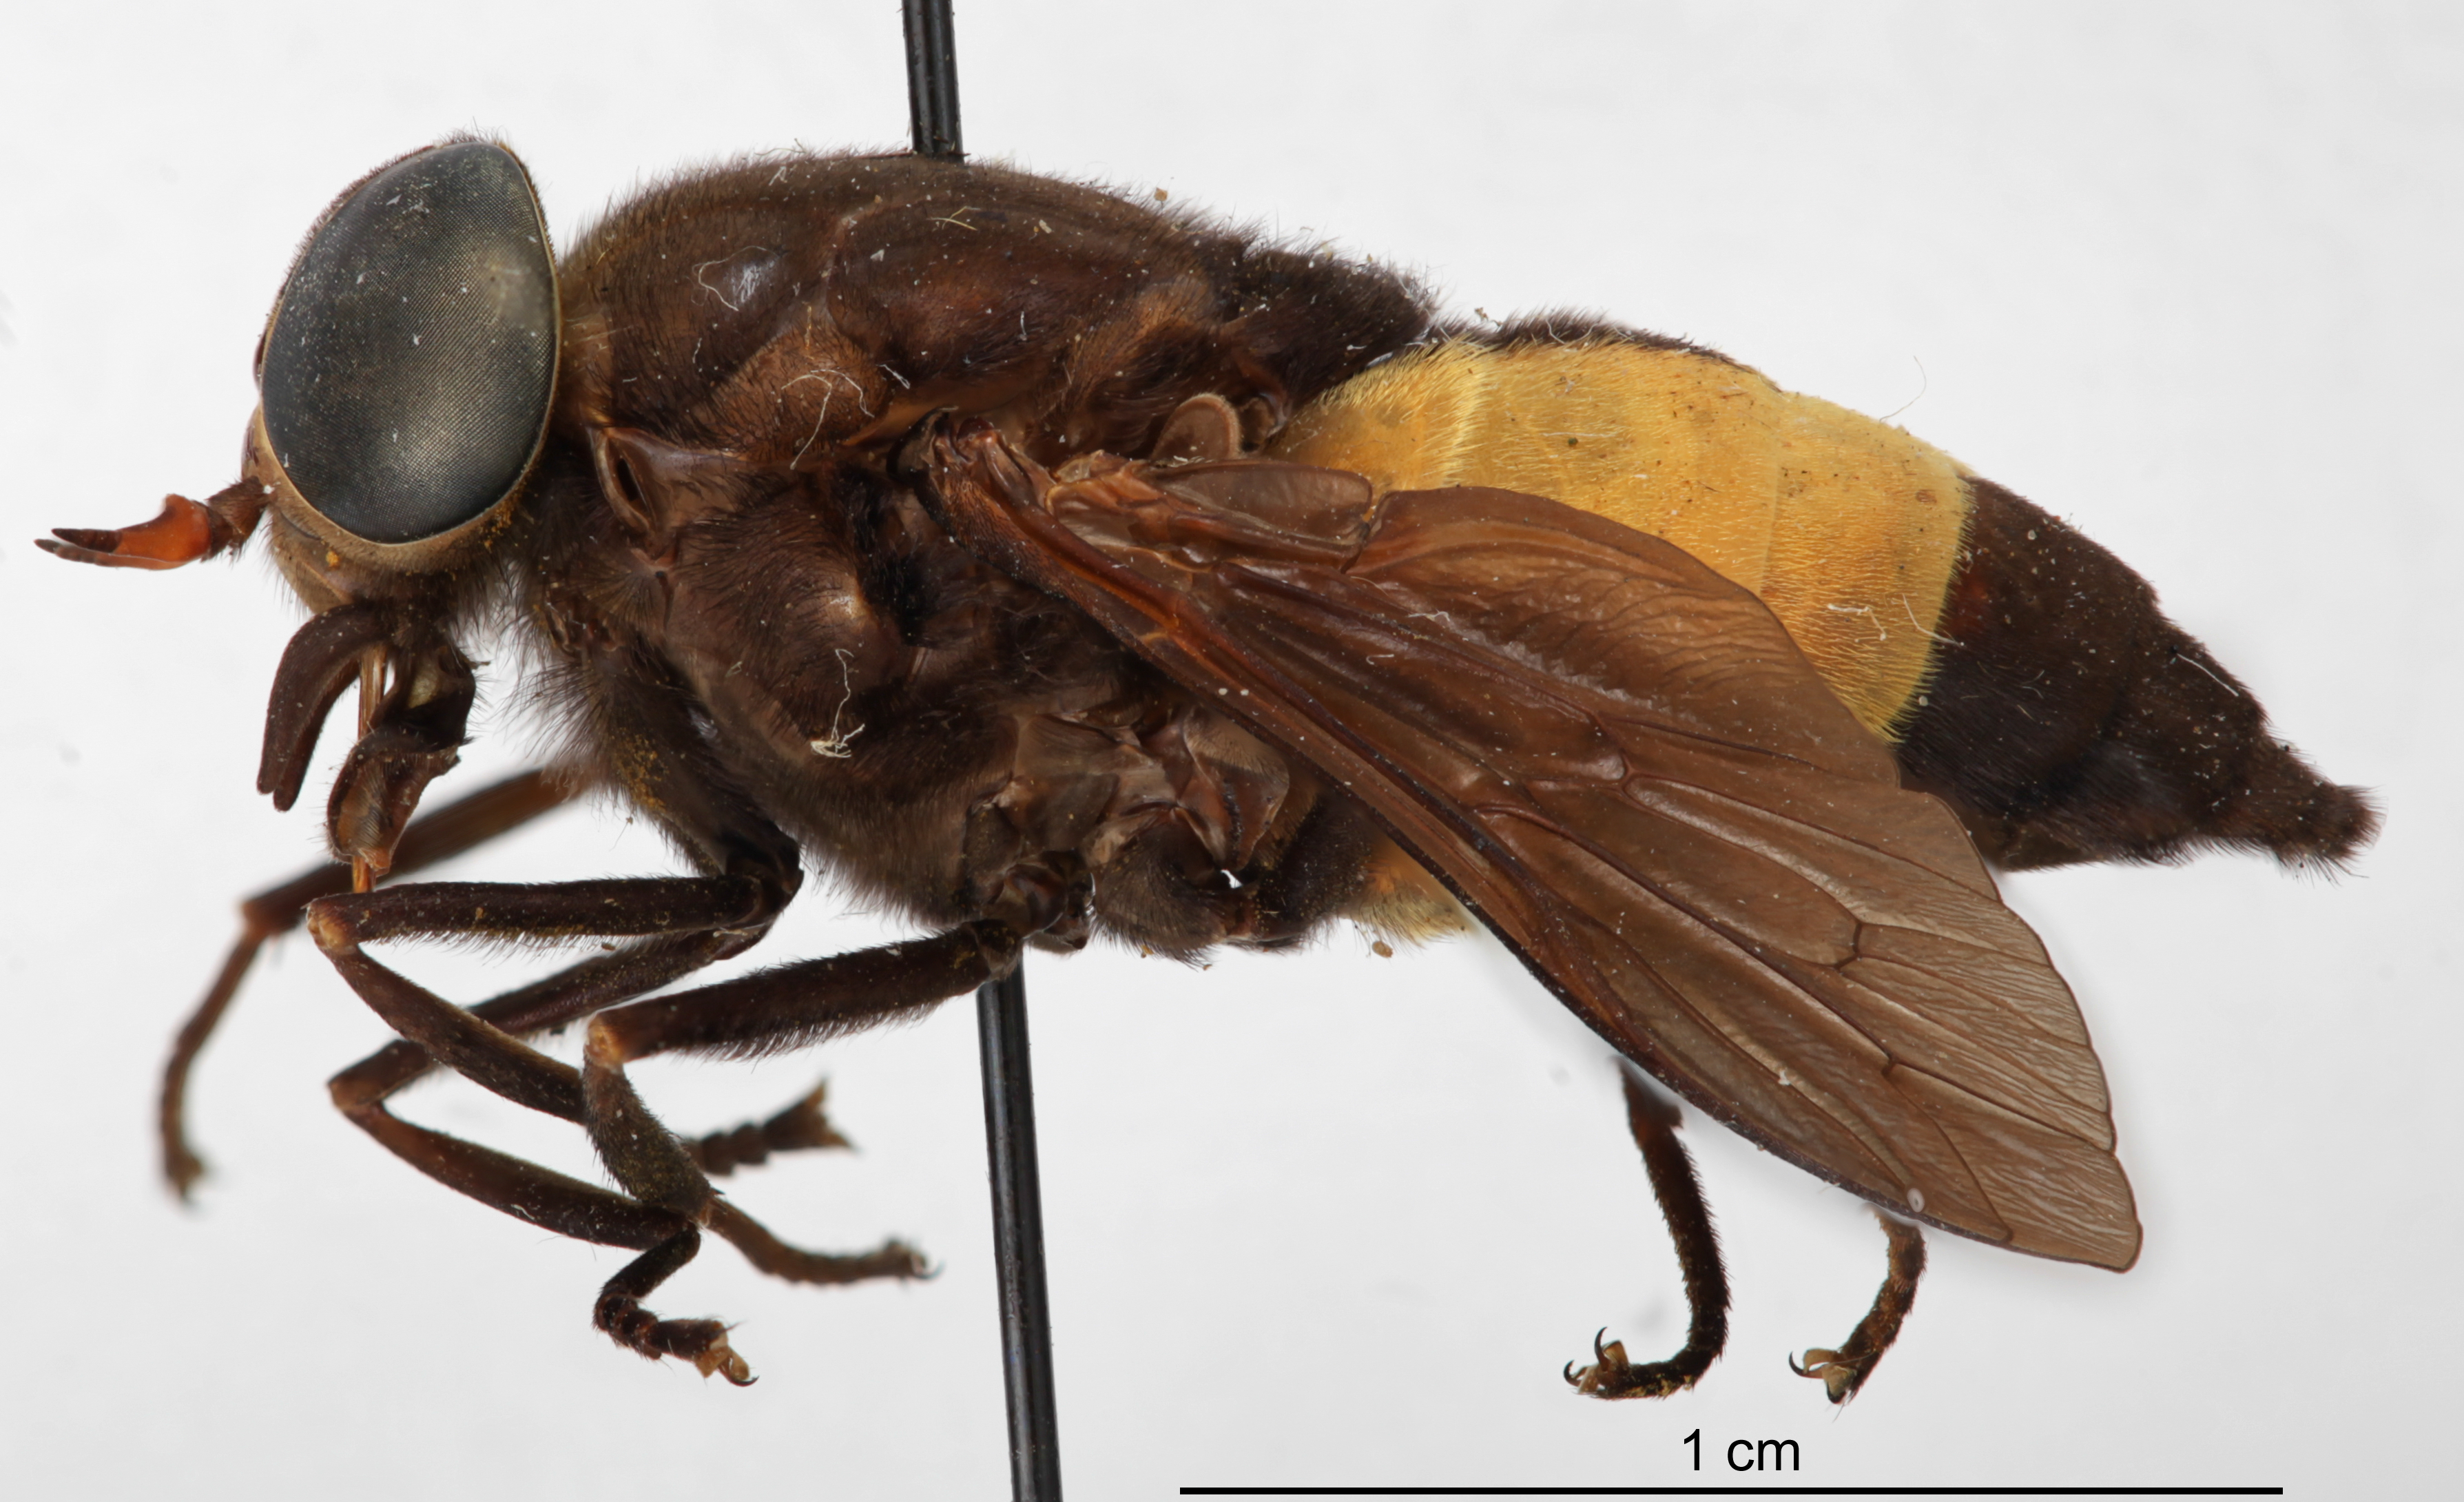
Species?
Hybomitra cincta (also Megacyllene robiniae)
